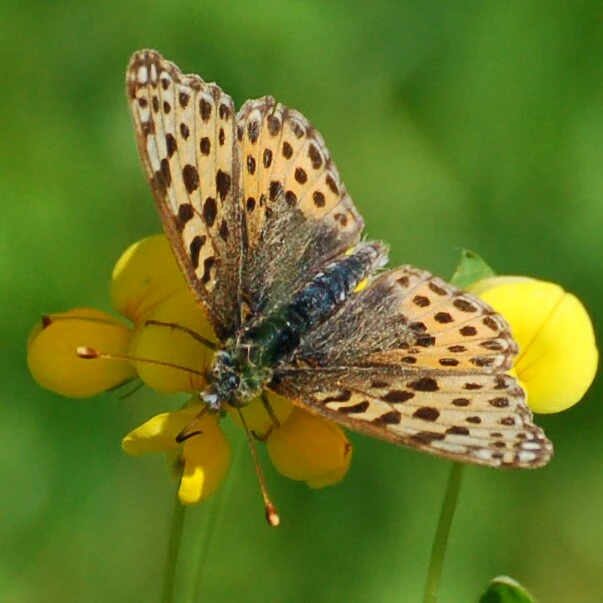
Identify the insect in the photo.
Issoria lathonia
